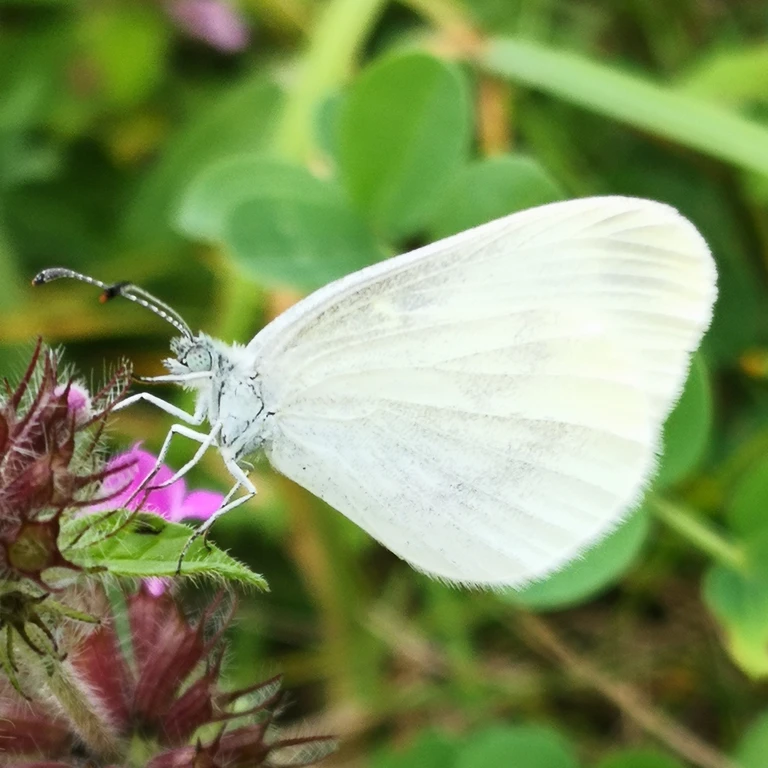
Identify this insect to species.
Leptidea sinapis/juvernica
